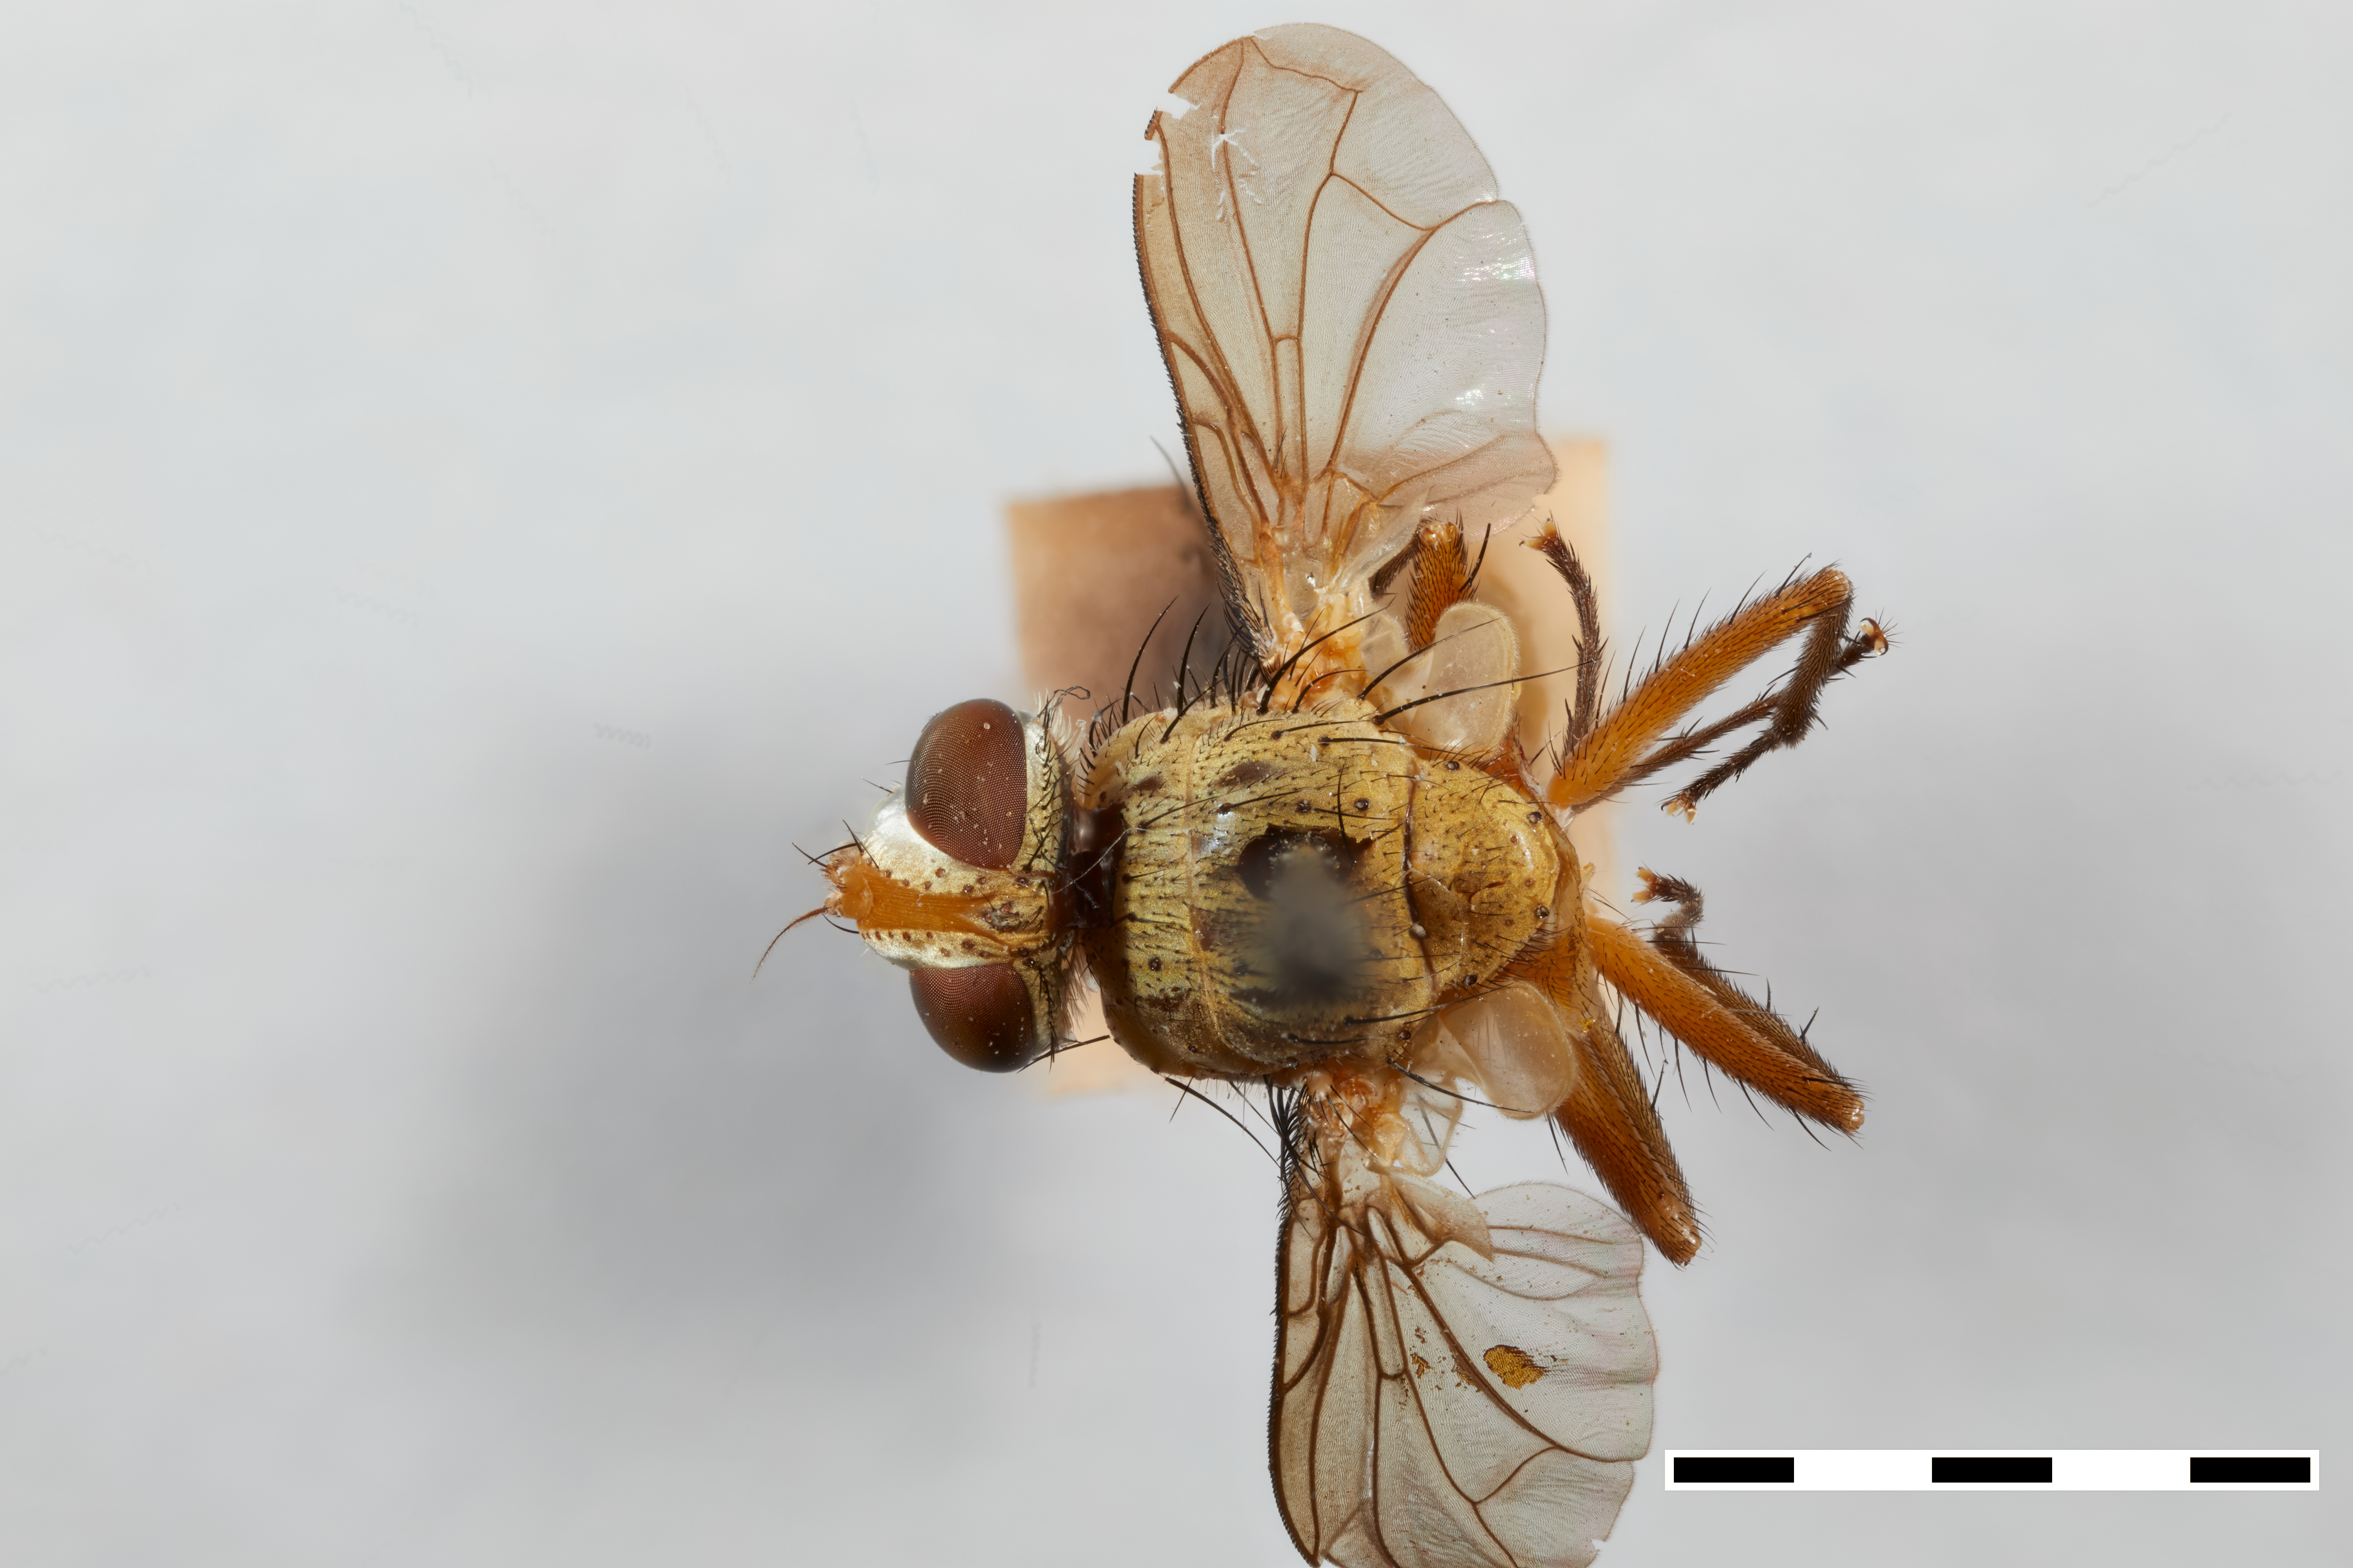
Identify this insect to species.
Eumyobia flava
